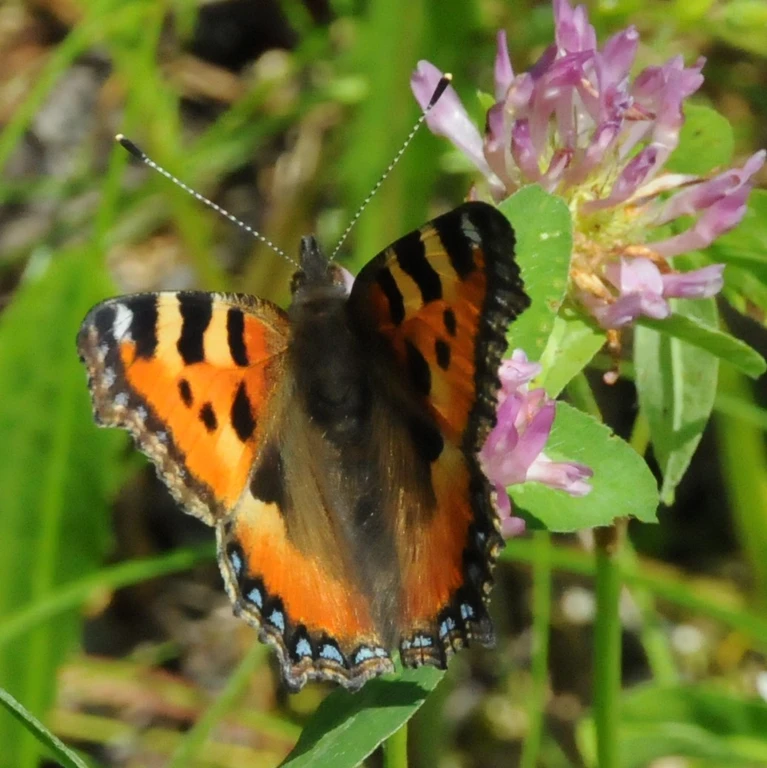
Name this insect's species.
Aglais urticae
